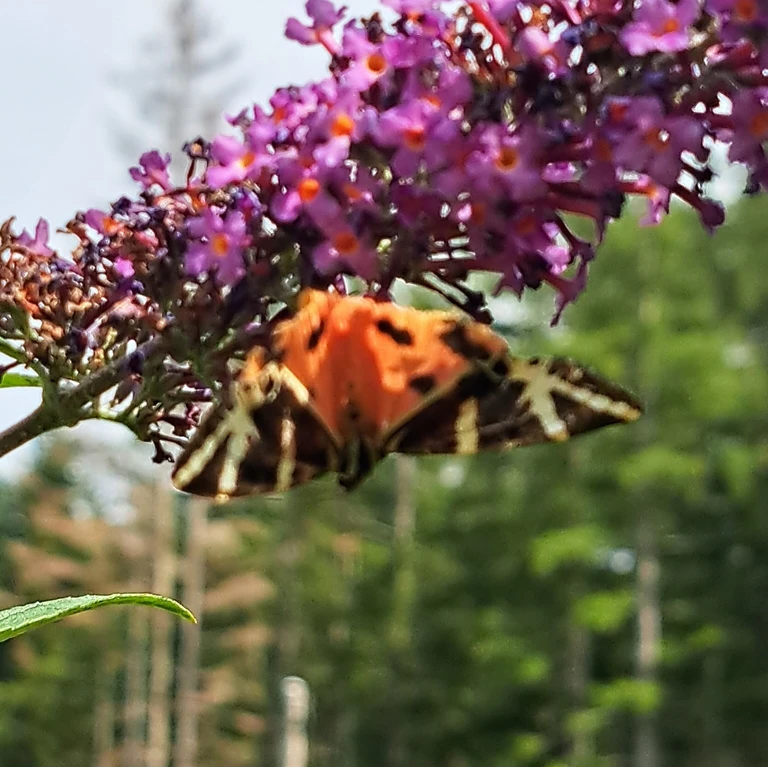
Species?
Euplagia quadripunctaria
